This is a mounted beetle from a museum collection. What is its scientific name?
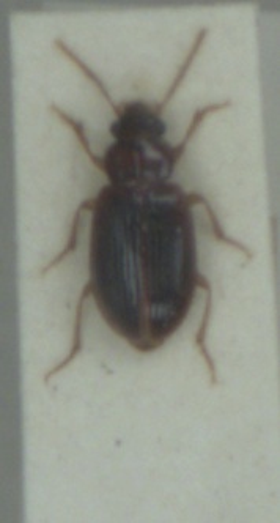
Bradycellus harpalinus
